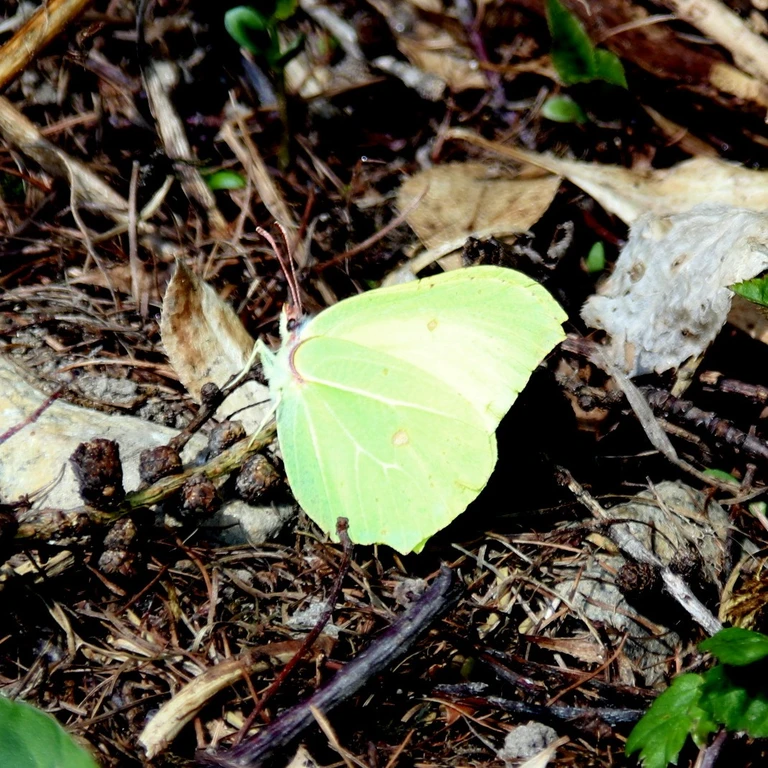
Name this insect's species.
Gonepteryx rhamni
